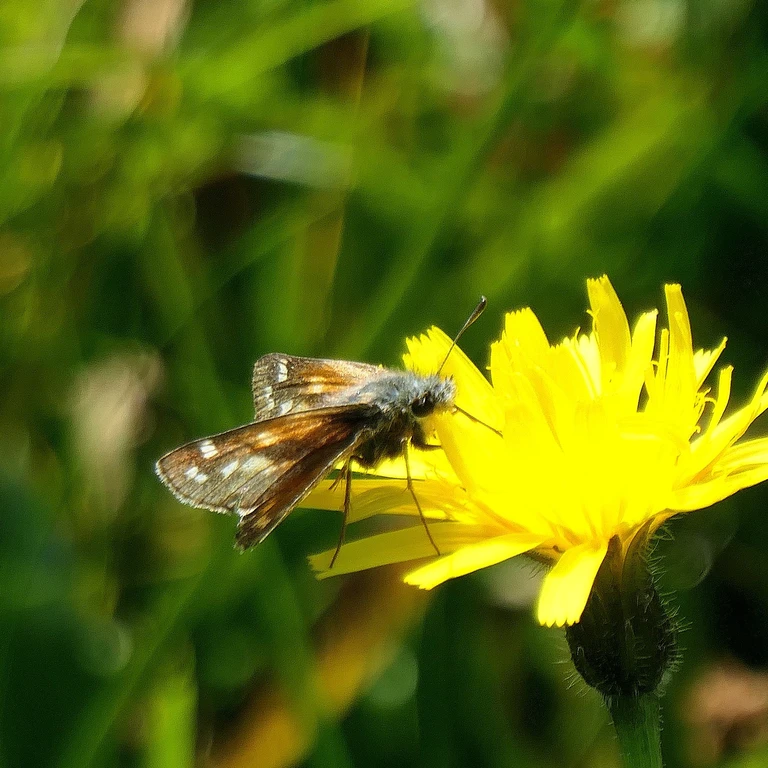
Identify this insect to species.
Hesperia comma
